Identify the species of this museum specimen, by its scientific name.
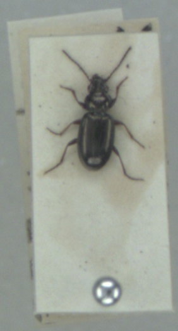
Bembidion properans
